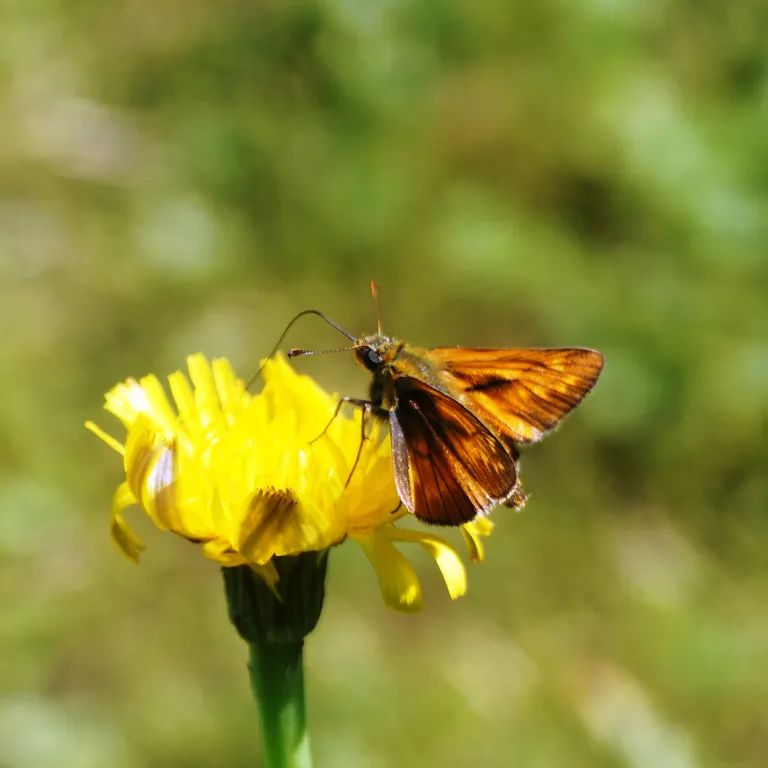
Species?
Ochlodes sylvanus (also Ochlodes venata)
